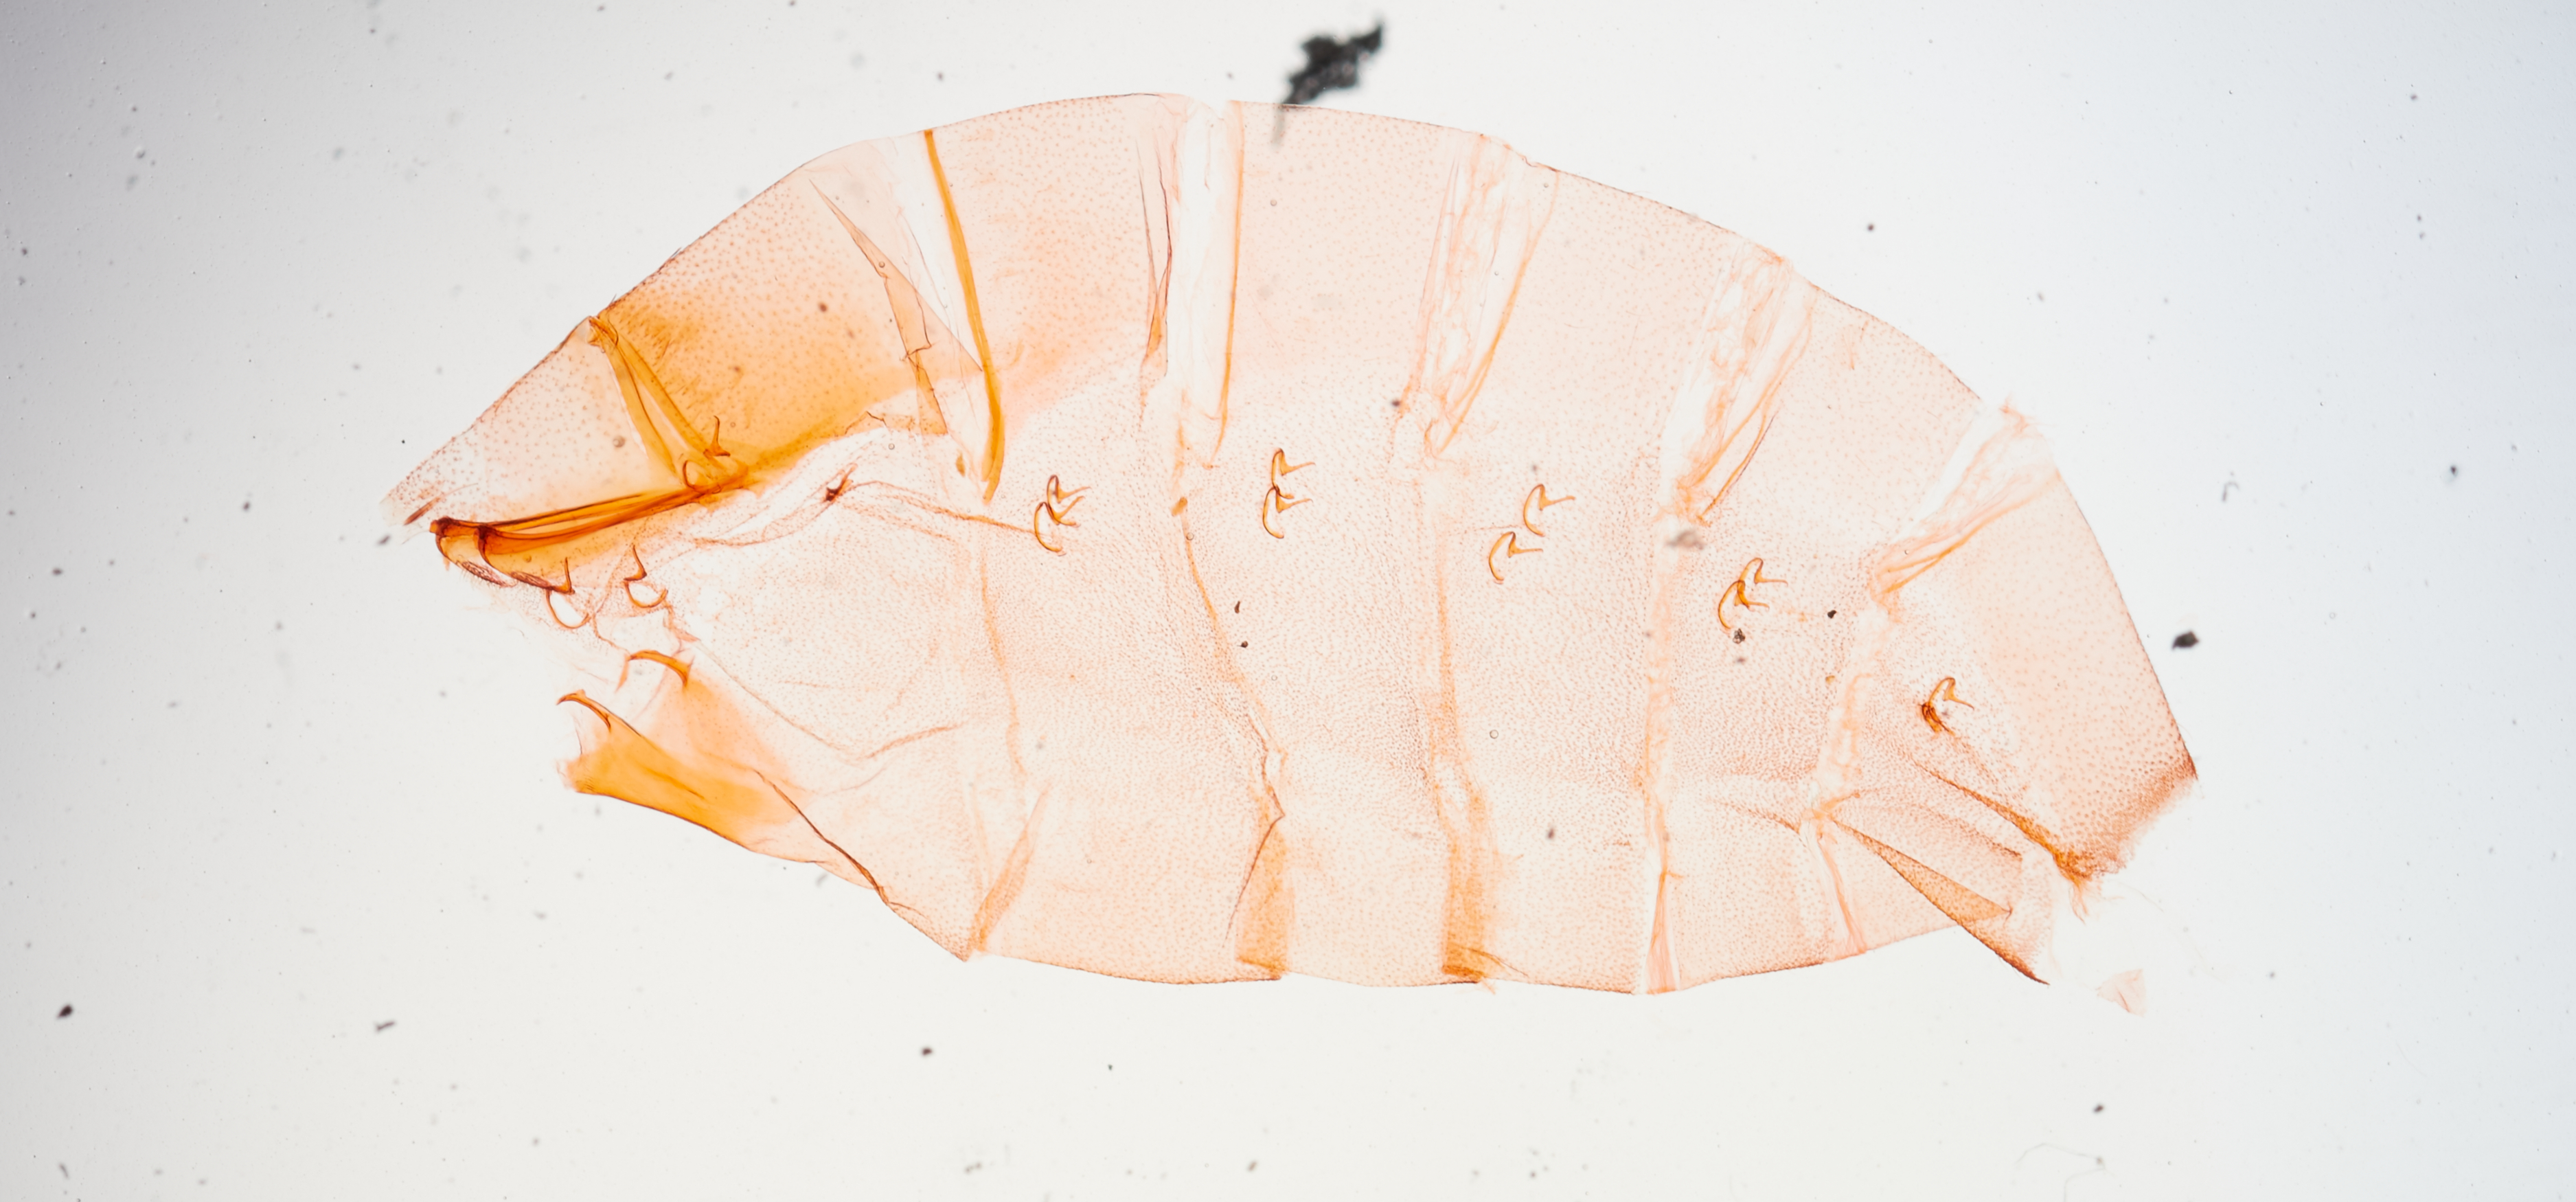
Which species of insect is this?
Stenoma laetifica (also Chlamydastis laetifica)
